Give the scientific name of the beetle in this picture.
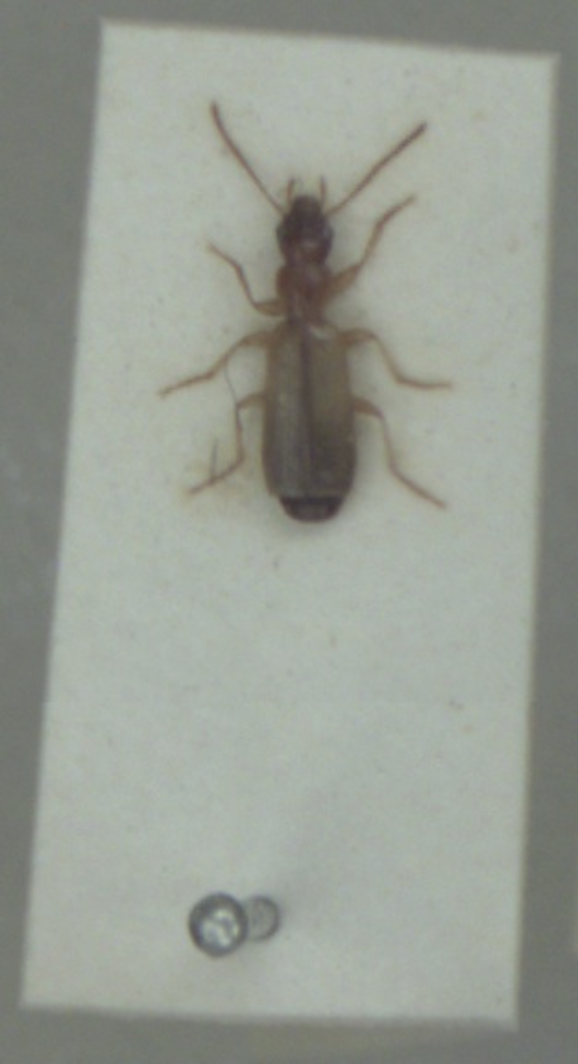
Paradromius linearis
